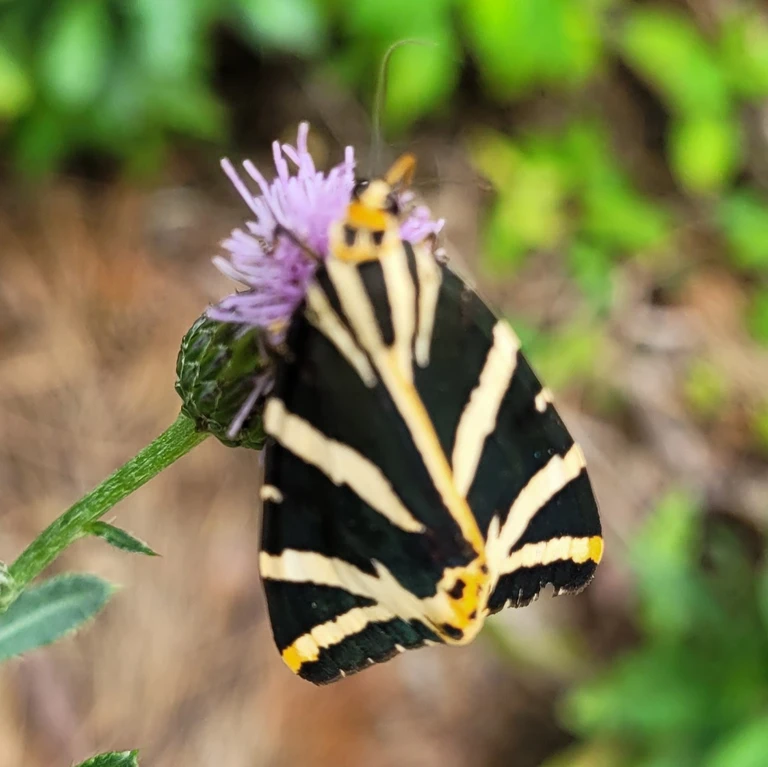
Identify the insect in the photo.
Euplagia quadripunctaria
